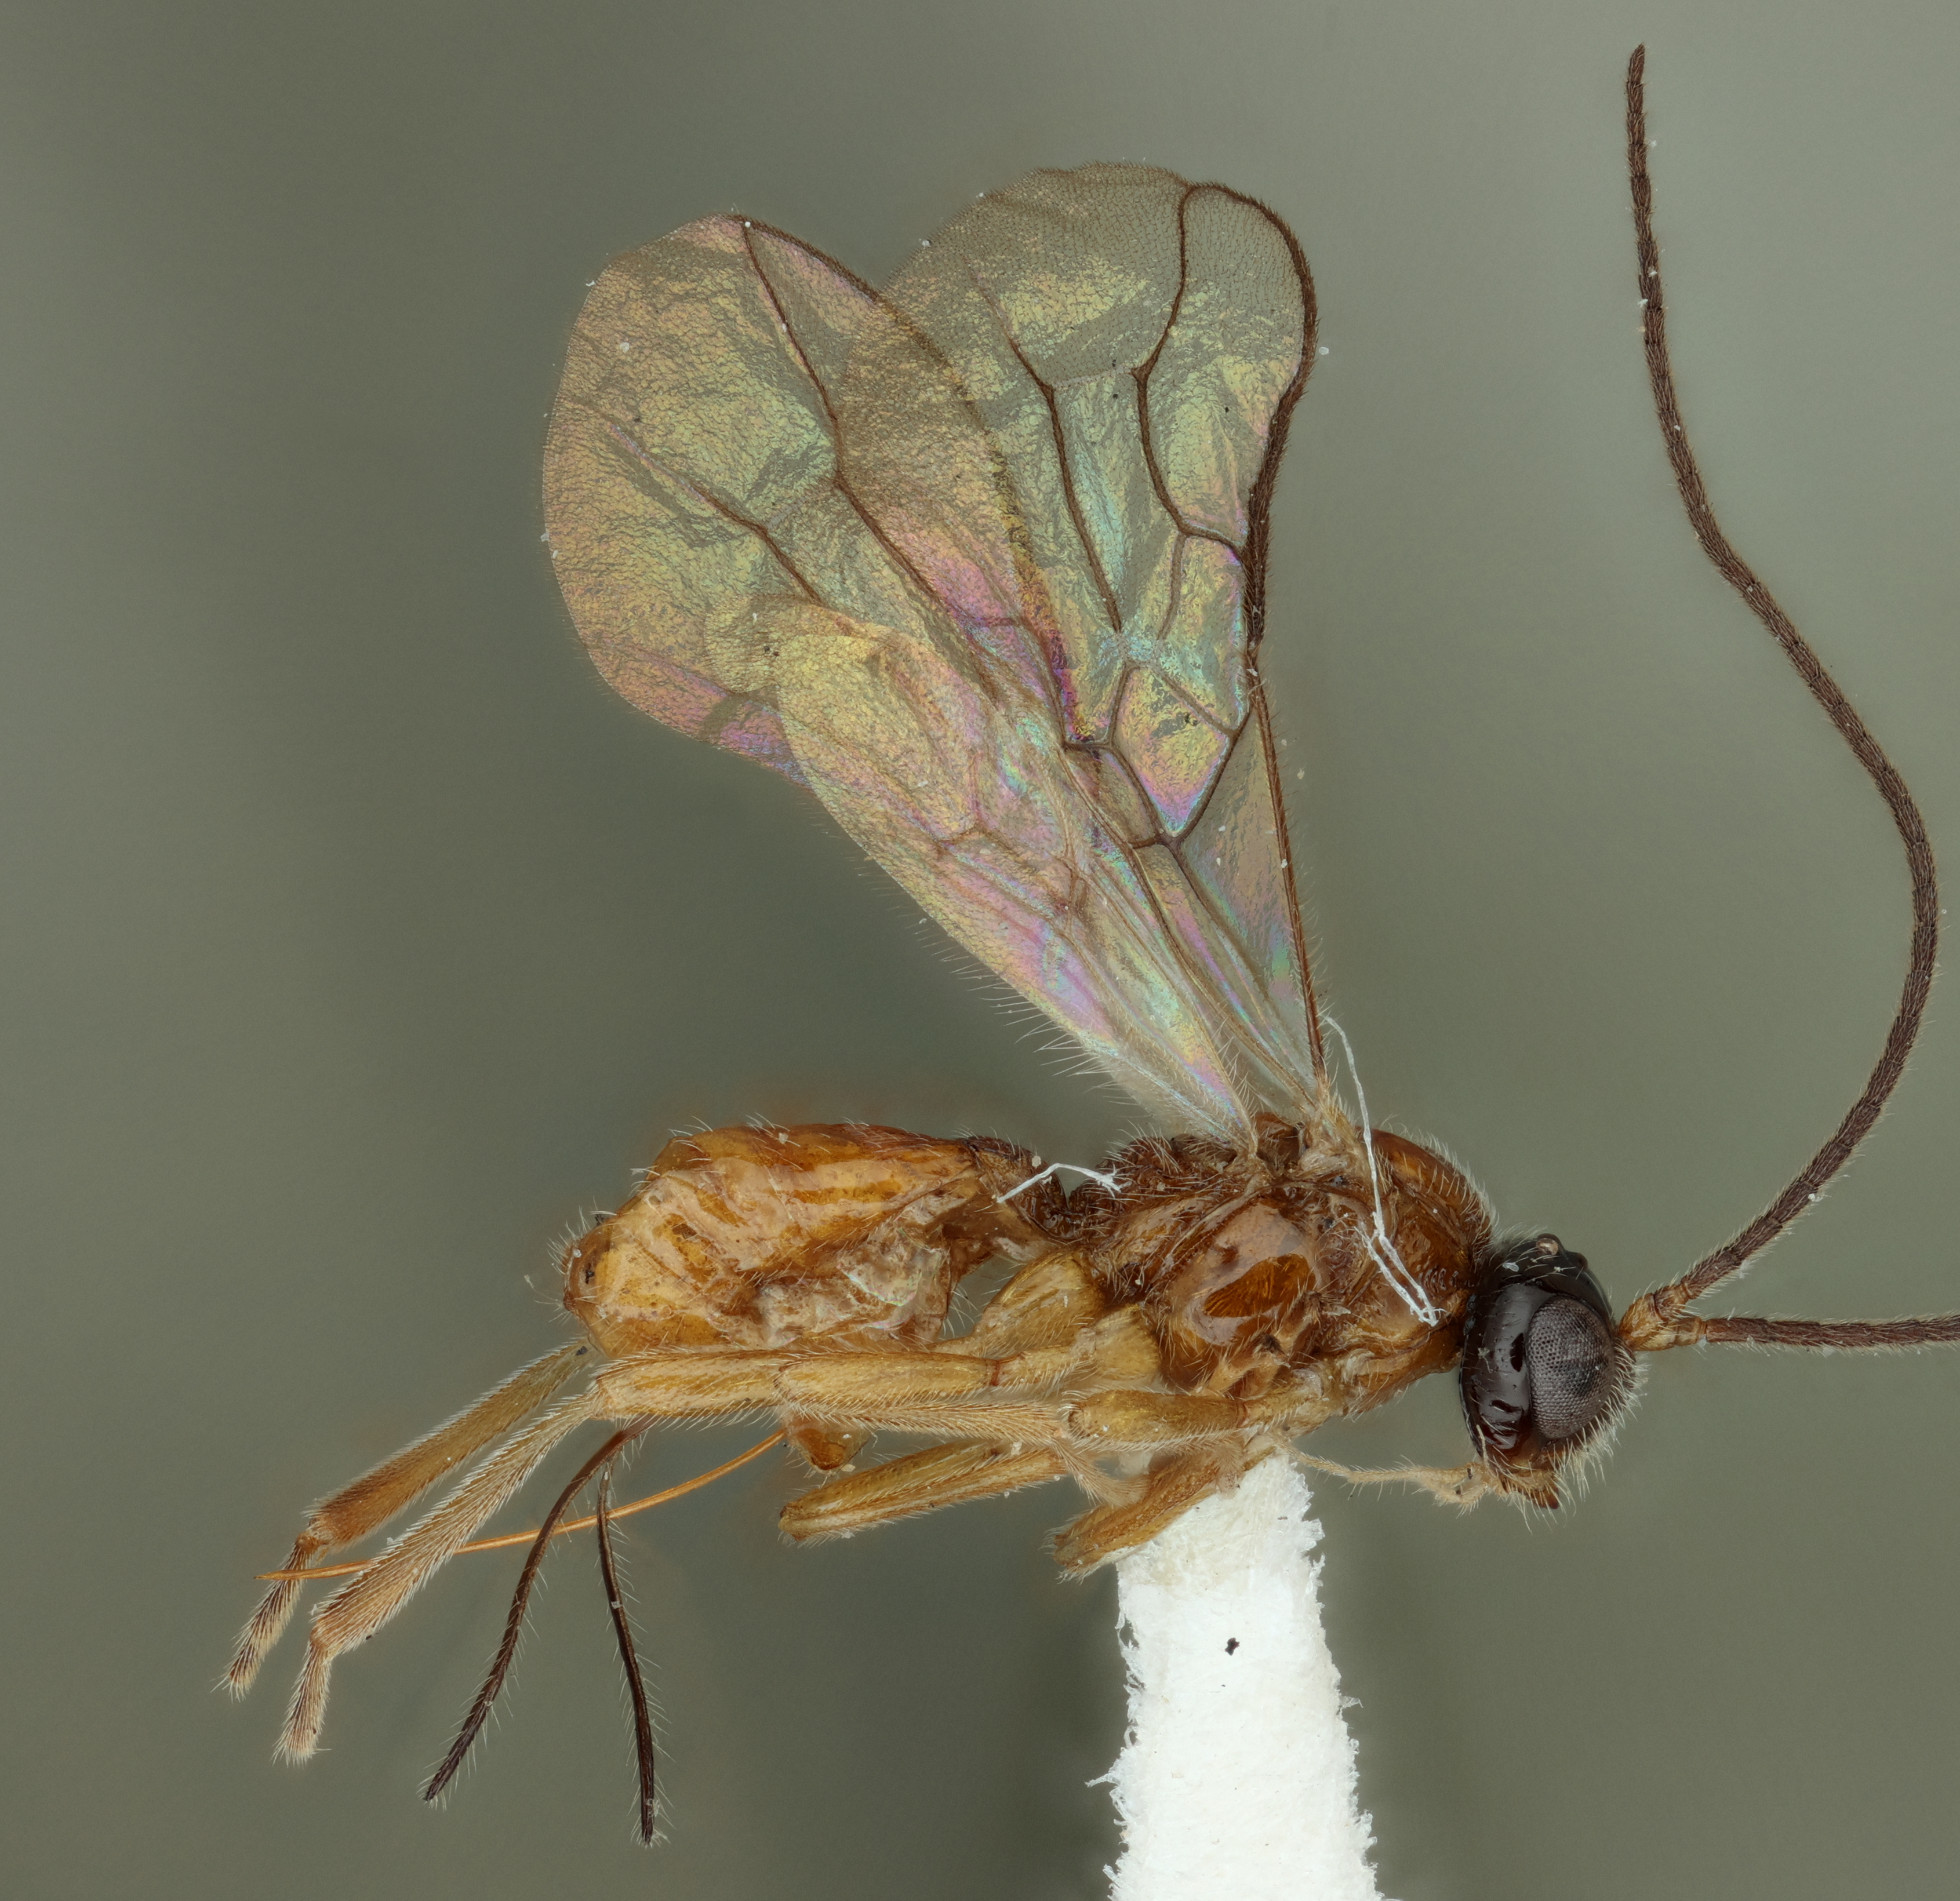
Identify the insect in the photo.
Opius berberidis
